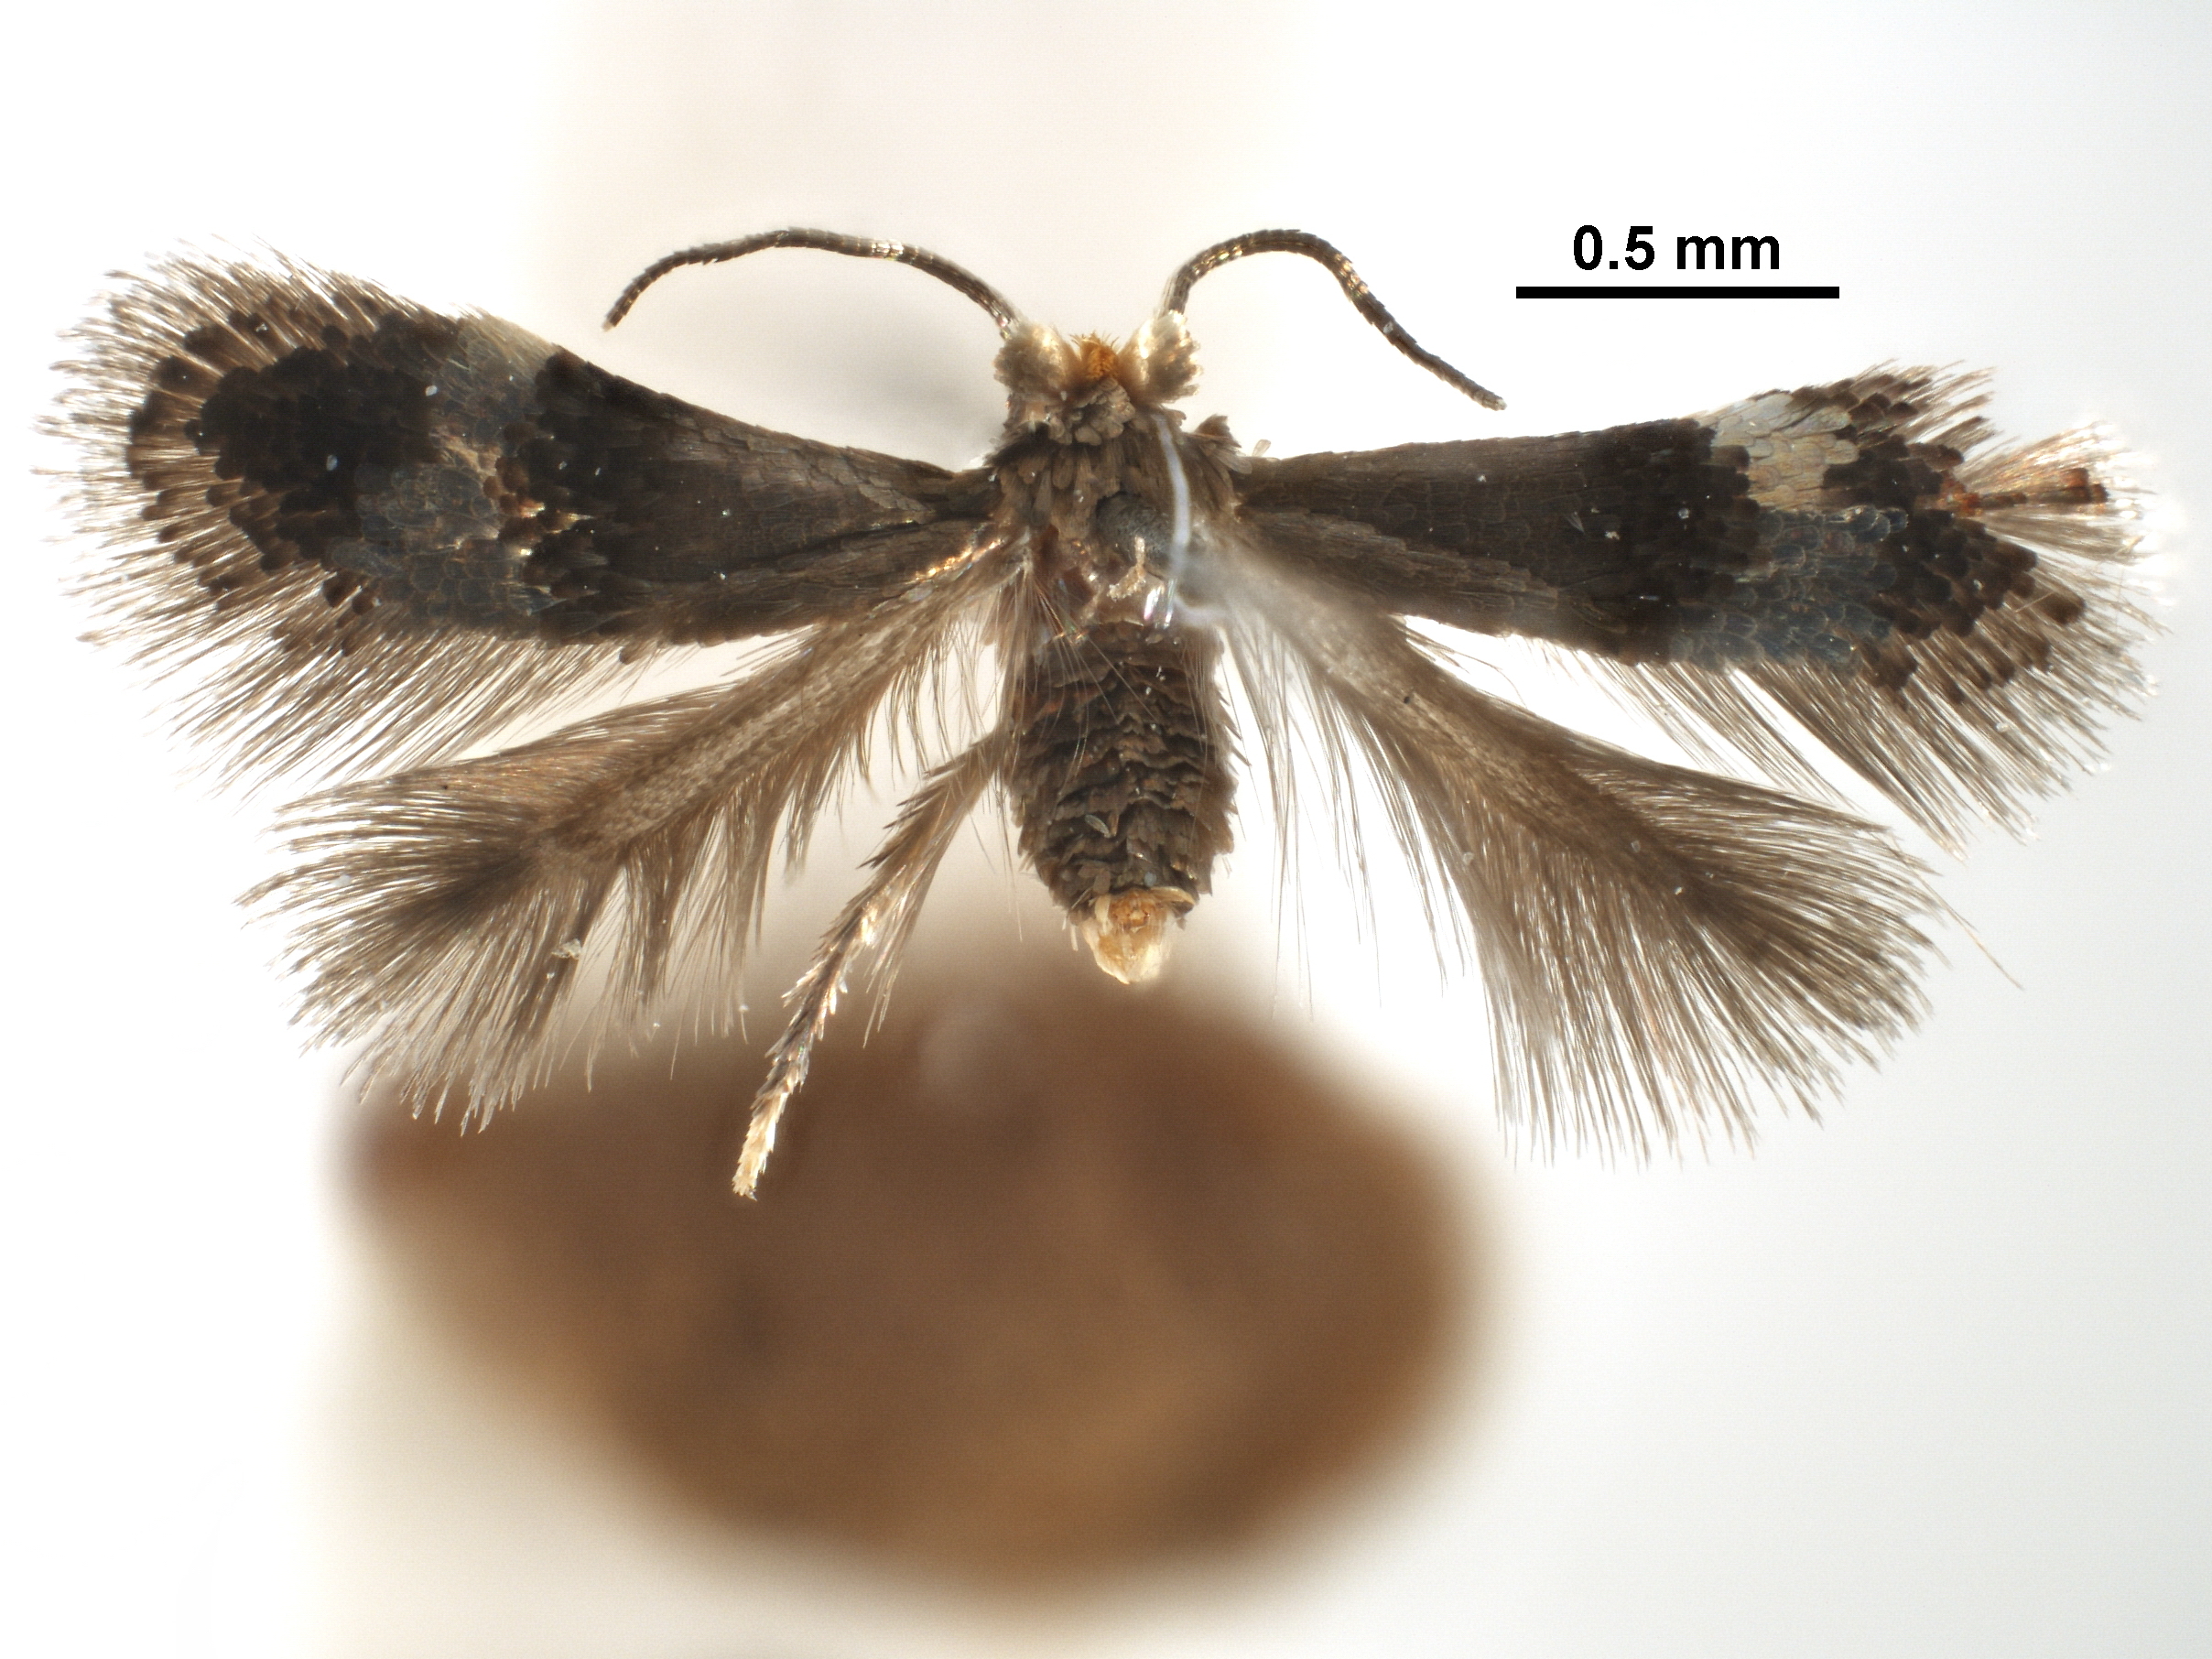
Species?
Stigmella castanopsiella
